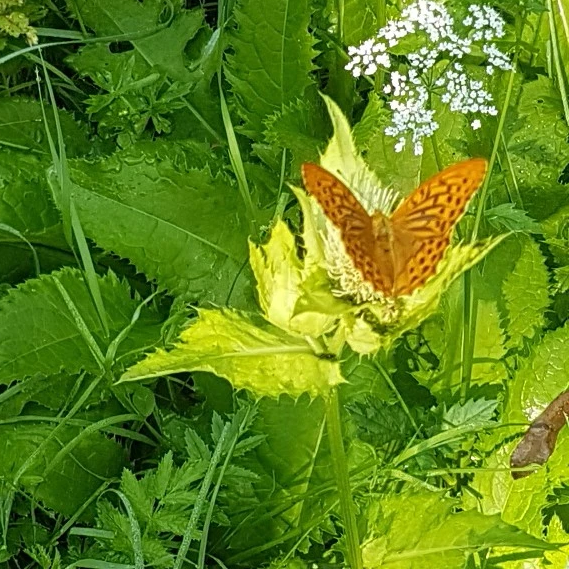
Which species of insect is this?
Argynnis paphia
